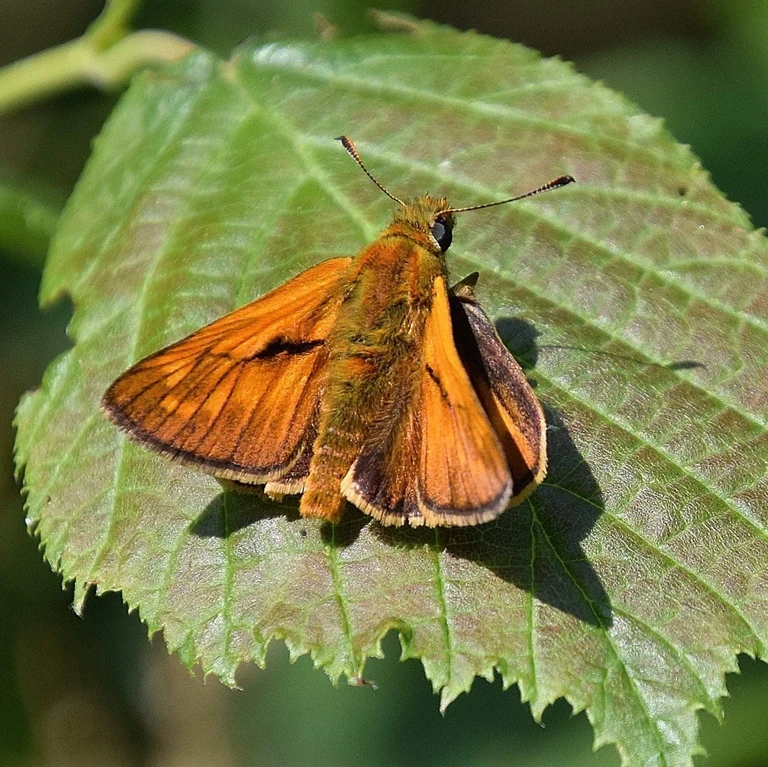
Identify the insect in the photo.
Ochlodes sylvanus (also Ochlodes venata)
